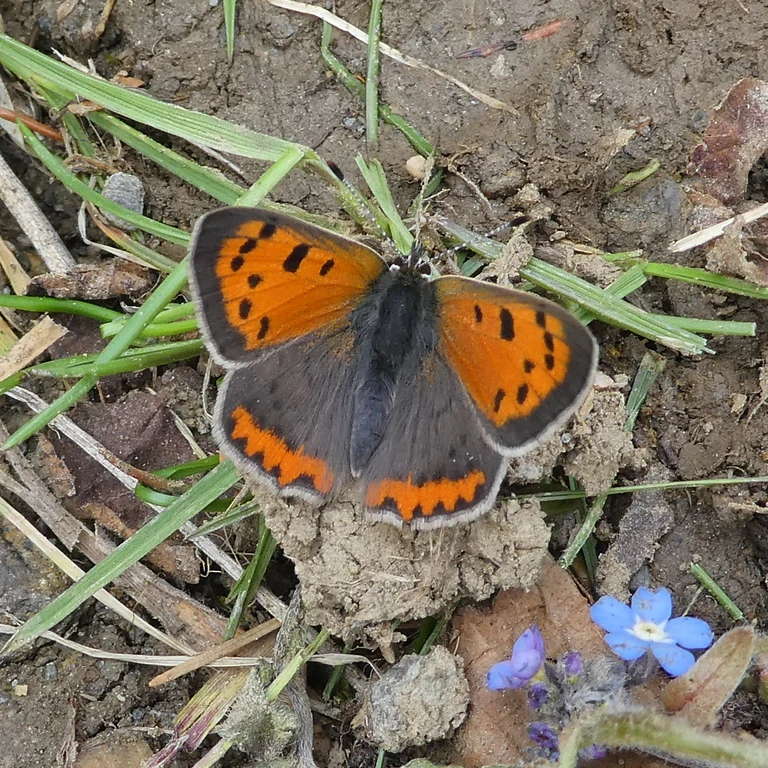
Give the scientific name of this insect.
Lycaena phlaeas
